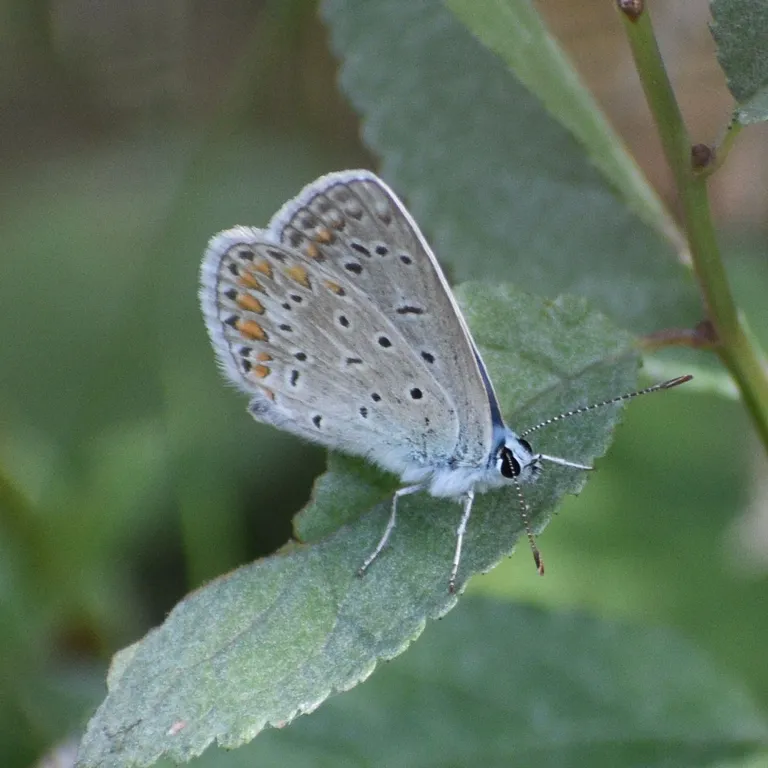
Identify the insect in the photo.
Polyommatus icarus
